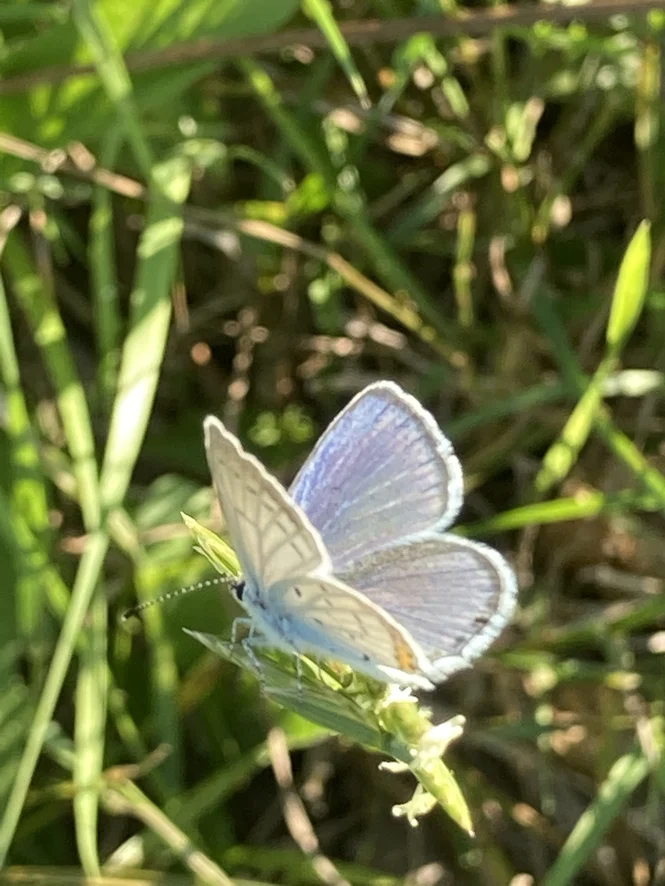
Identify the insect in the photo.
Cupido argiades (also Elkalyce argiades)
